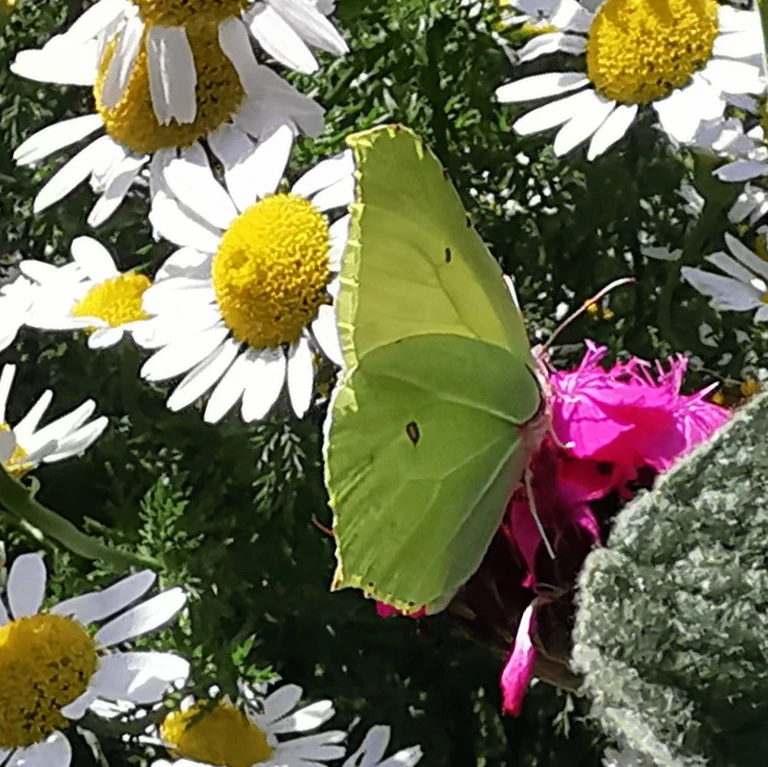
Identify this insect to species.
Gonepteryx rhamni
